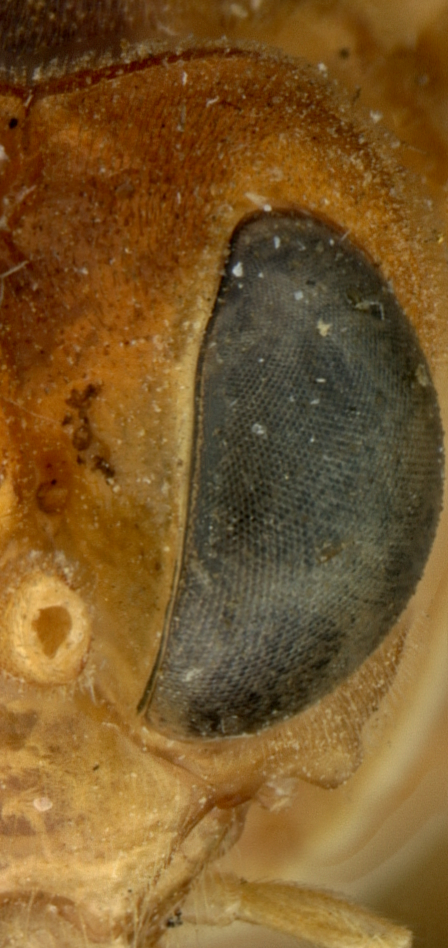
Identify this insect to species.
Tenthredo fuscoterminata
